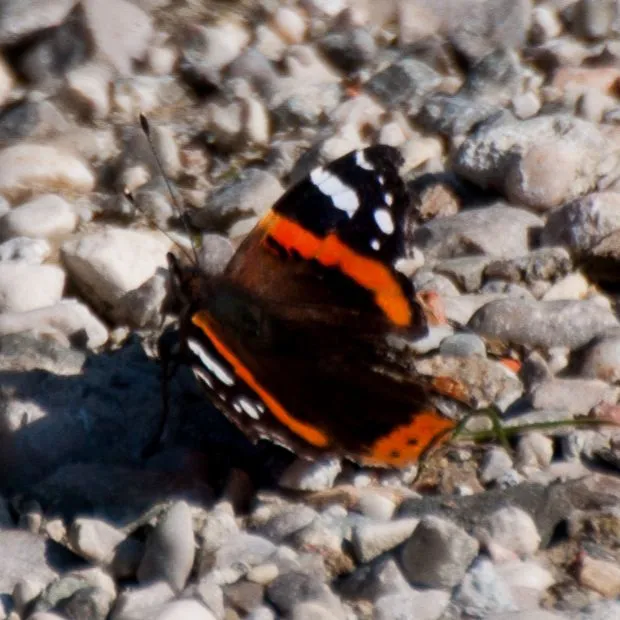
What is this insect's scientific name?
Vanessa atalanta
